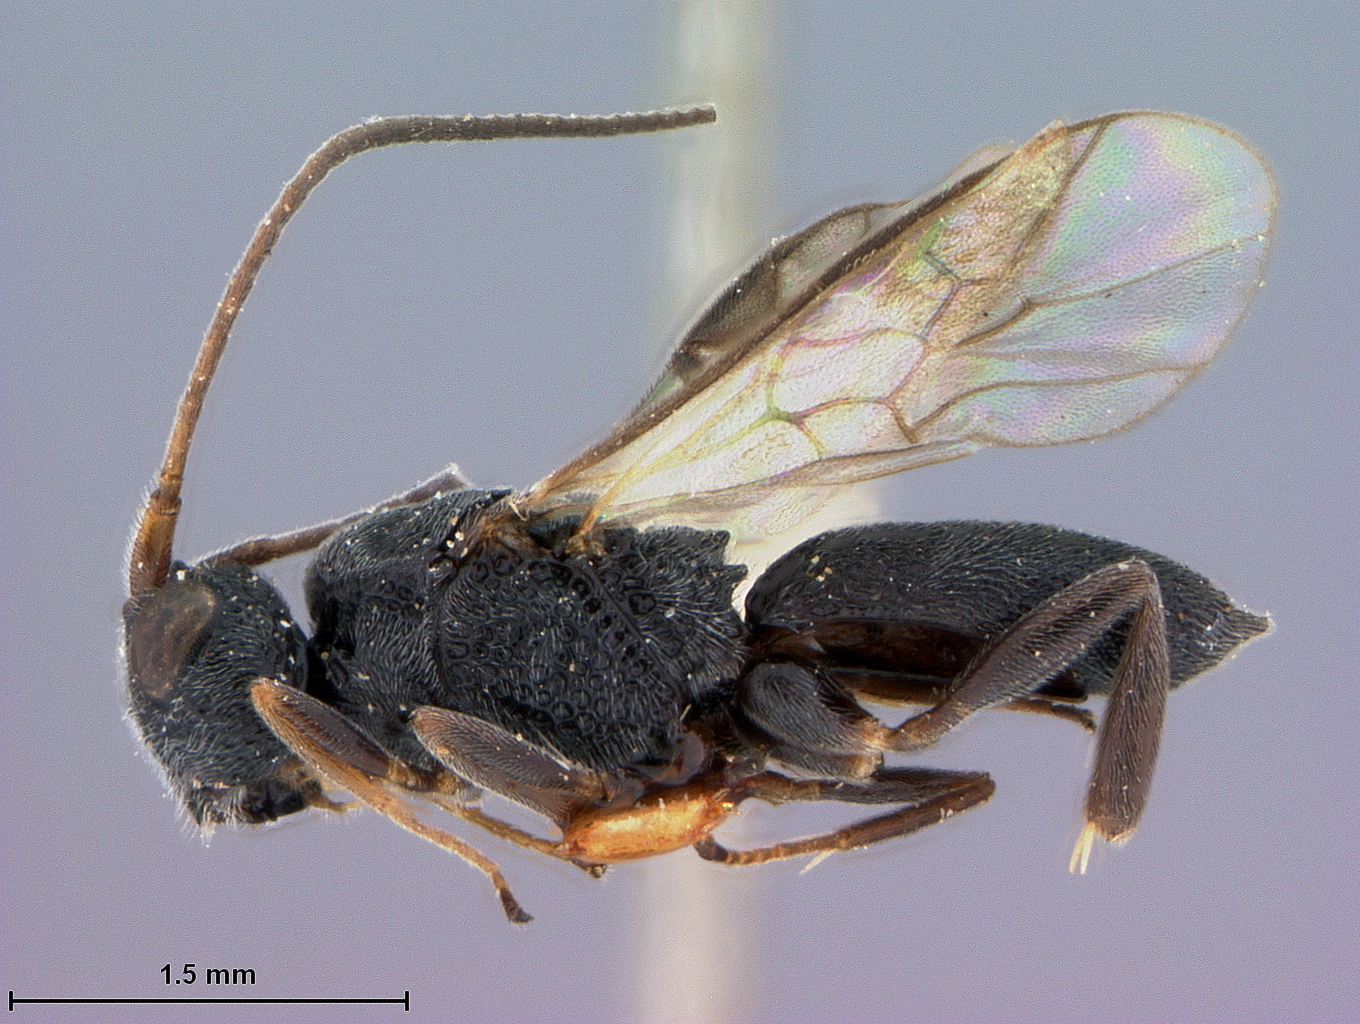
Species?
Cascogaster fullawayi
